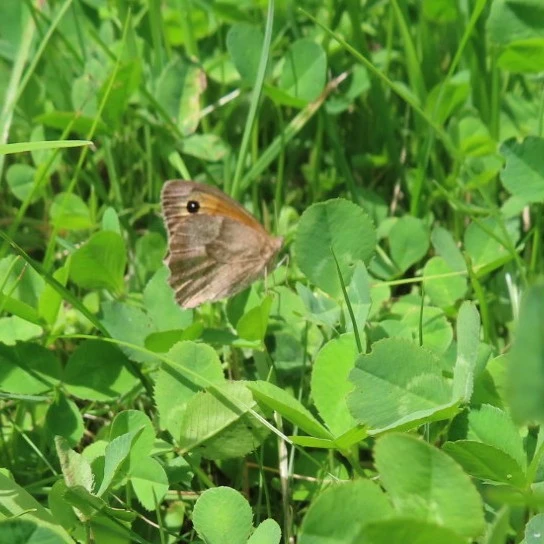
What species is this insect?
Maniola jurtina
